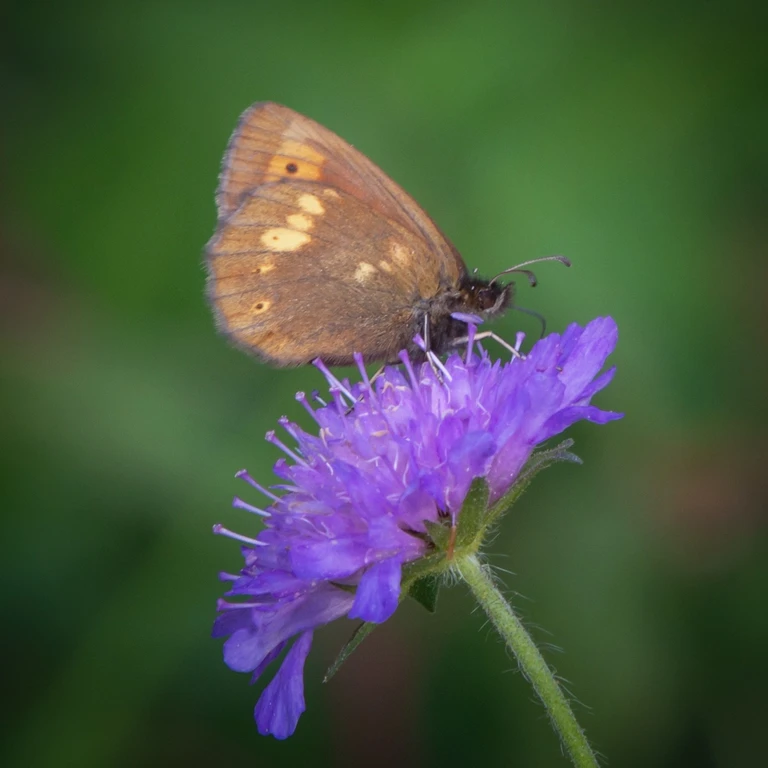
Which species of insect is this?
Erebia manto
